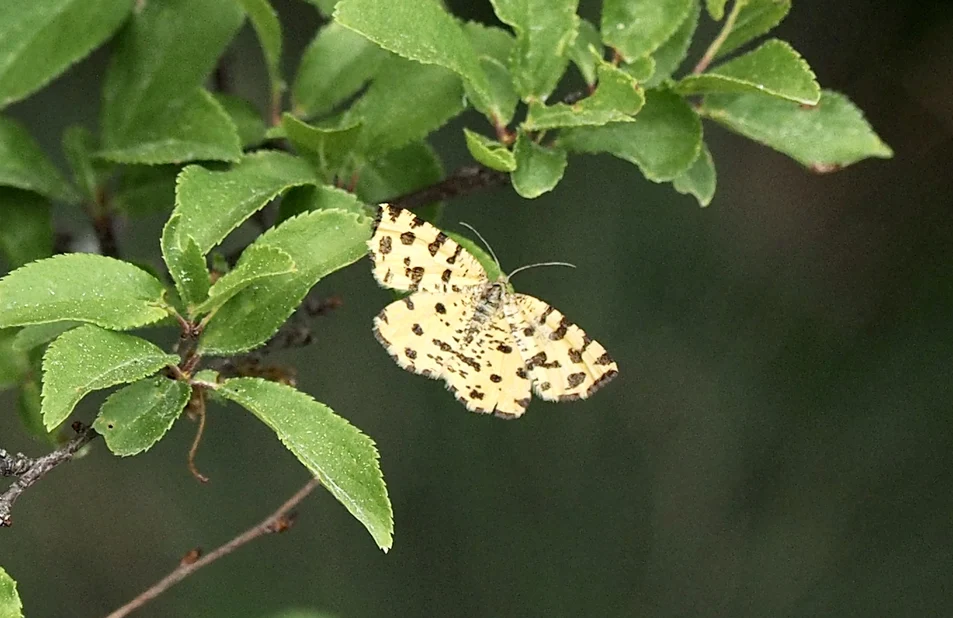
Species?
Pseudopanthera macularia
